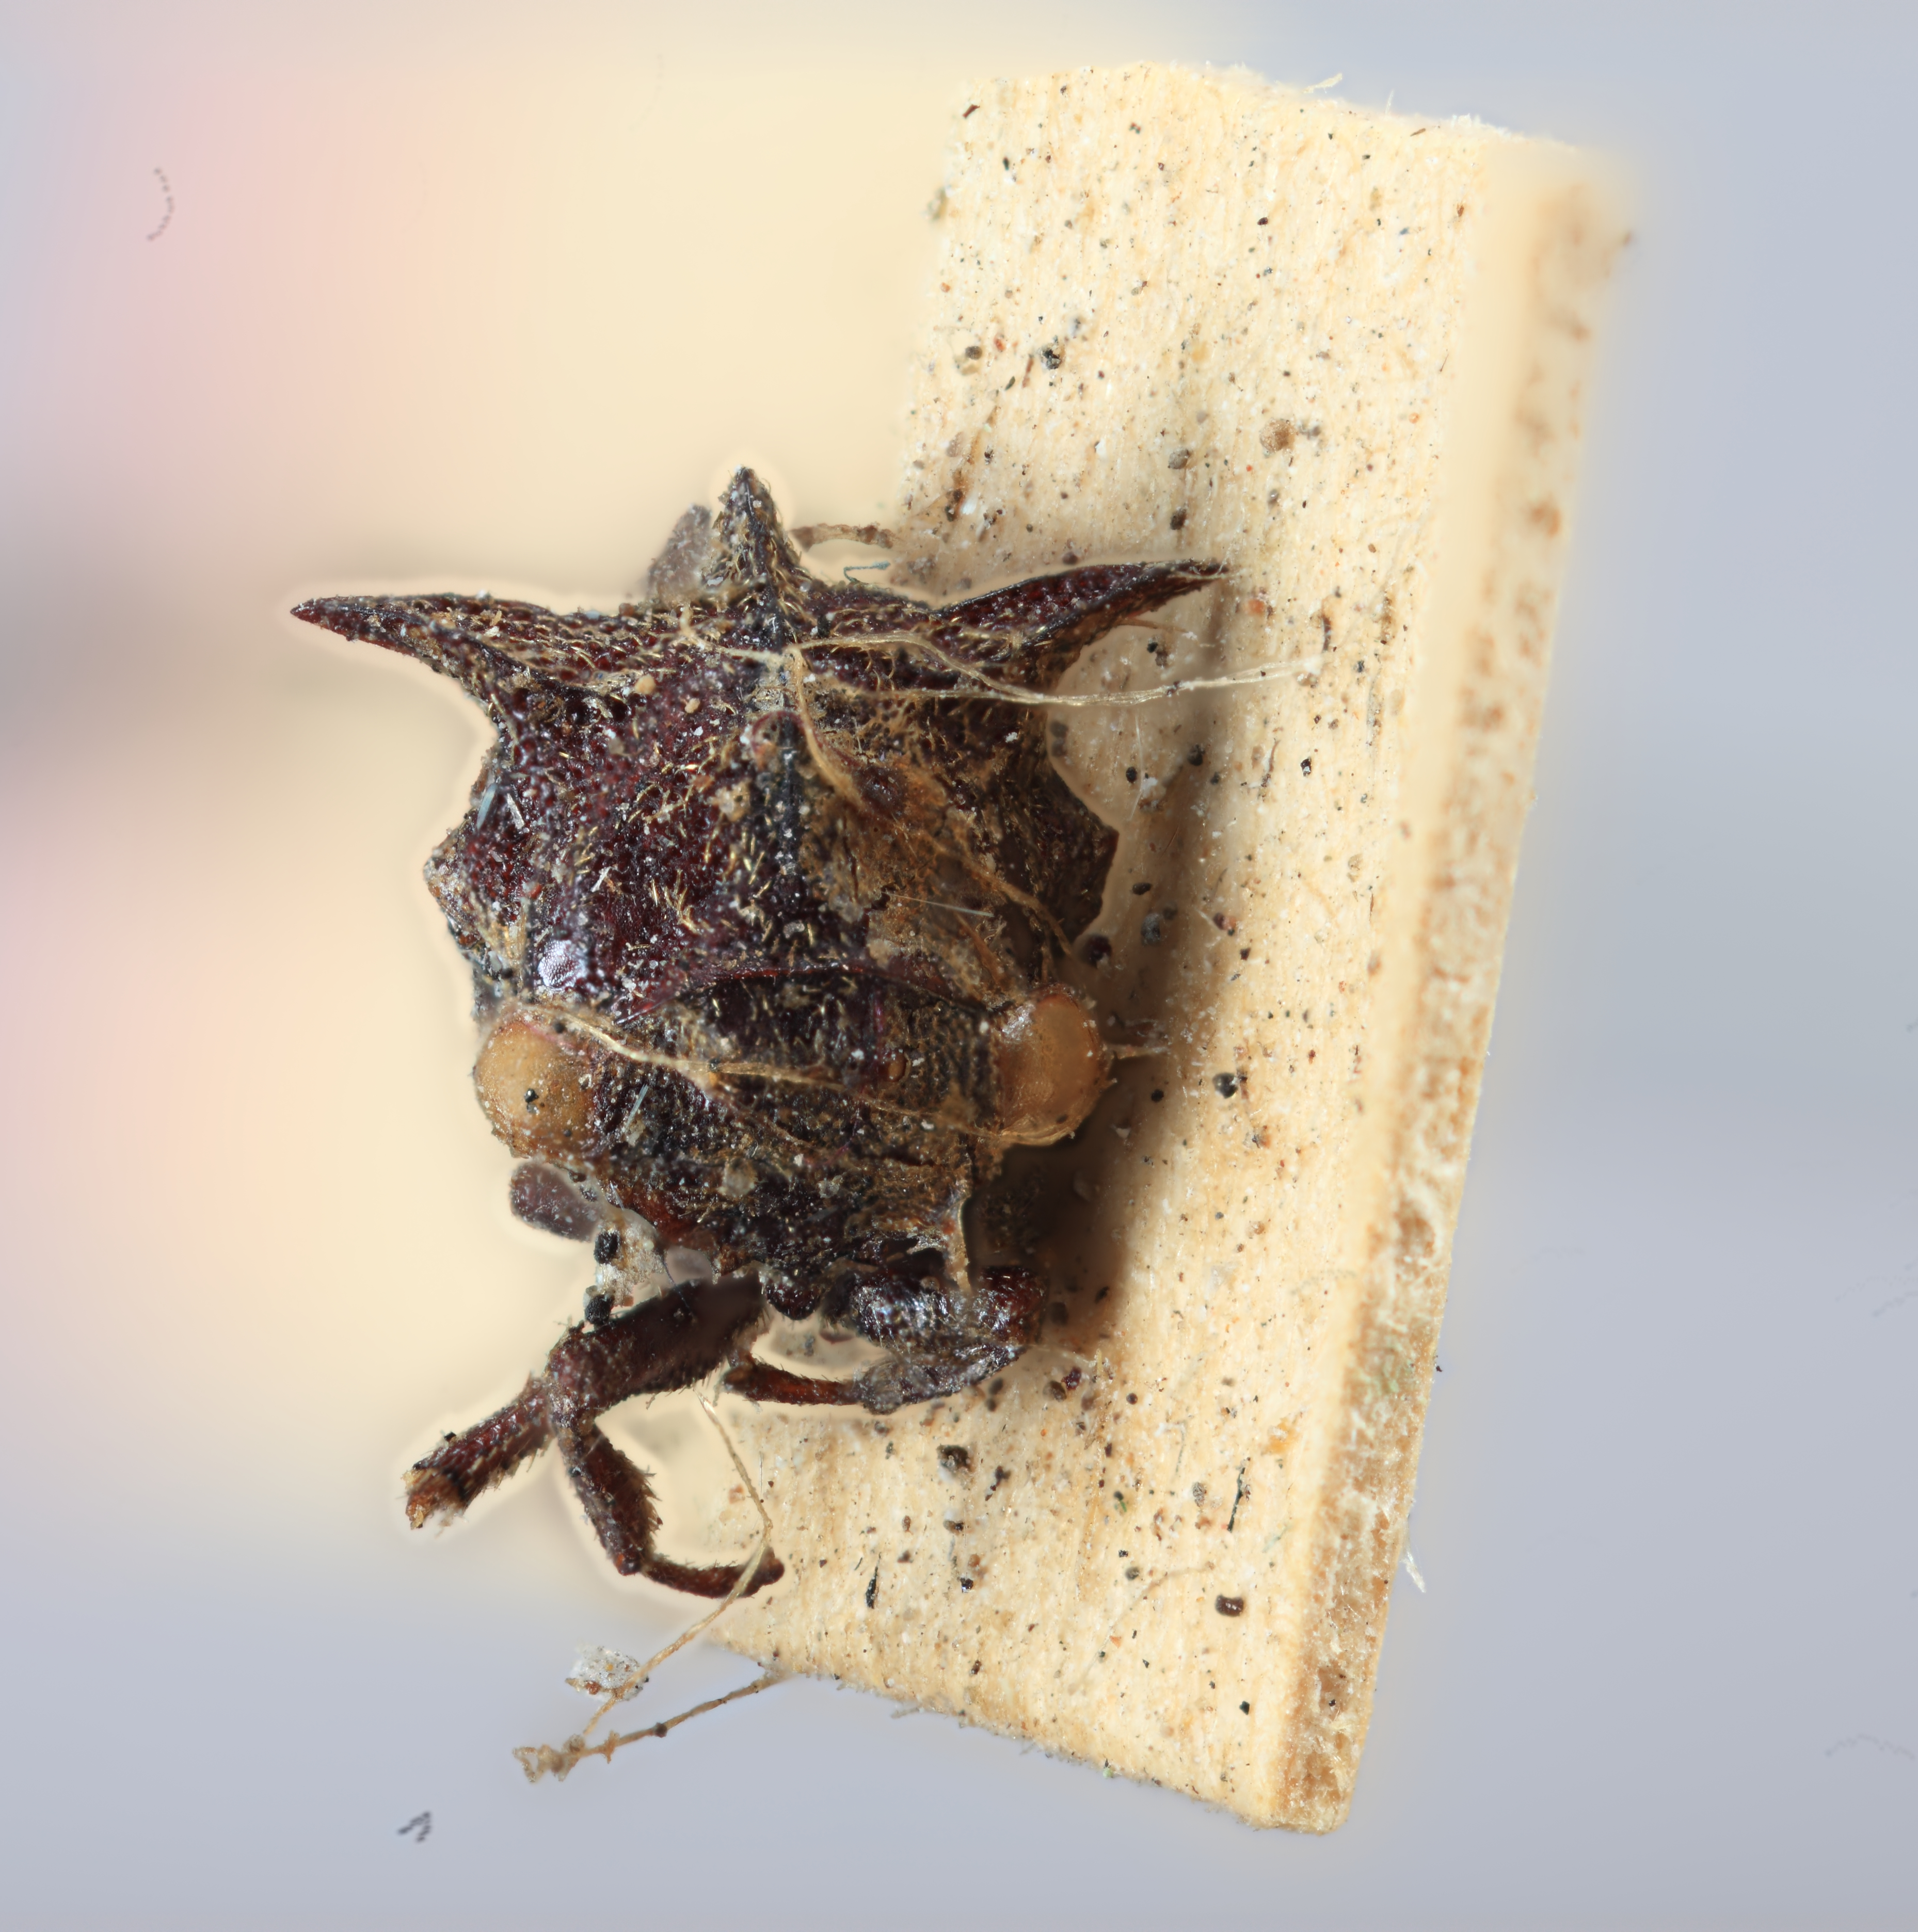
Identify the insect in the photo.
Acanthucus kershawi
